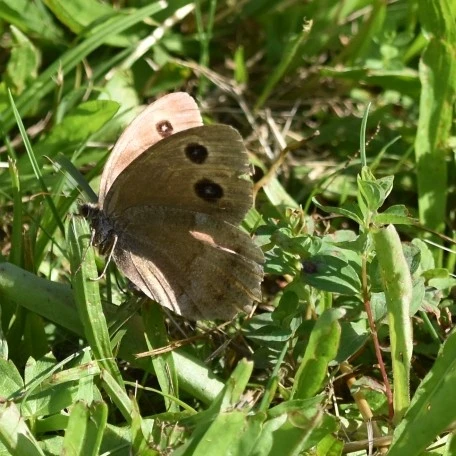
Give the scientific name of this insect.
Minois dryas
